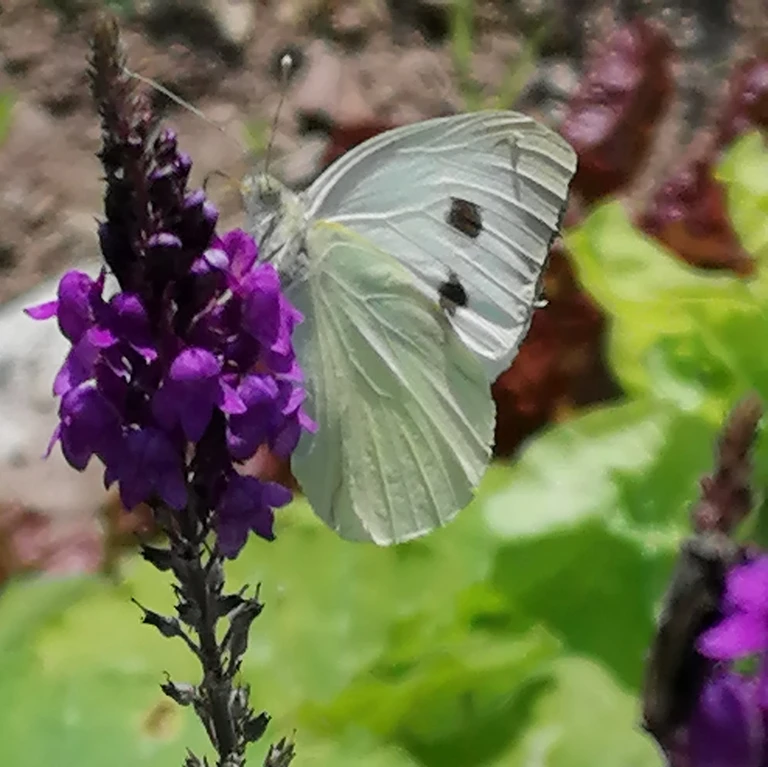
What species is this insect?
Pieris brassicae
